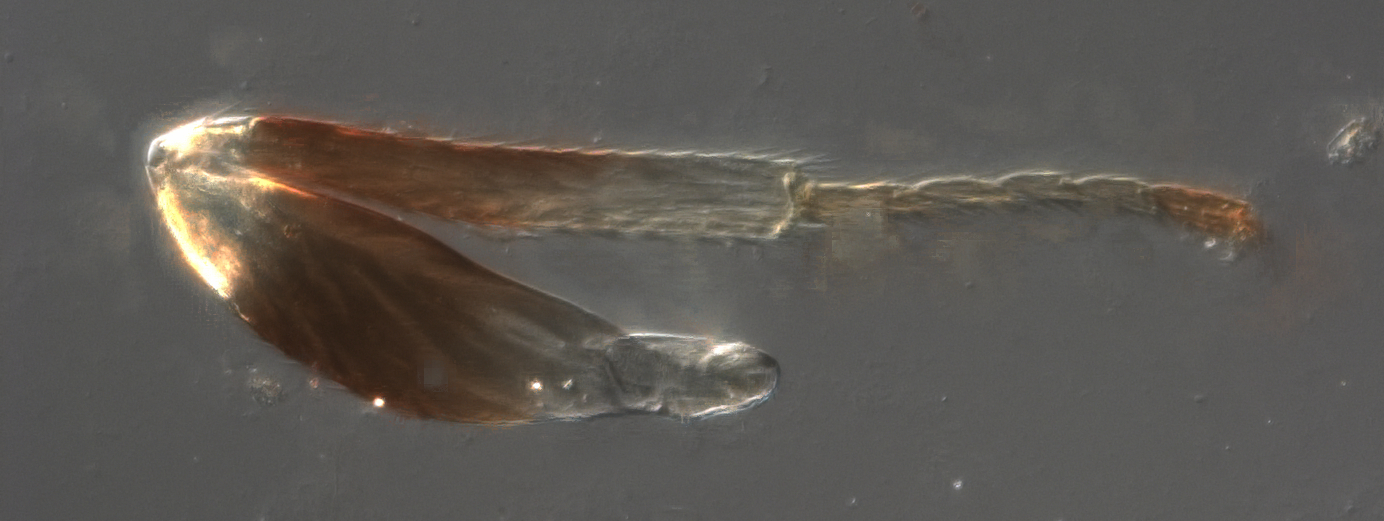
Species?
Azotidae palauensis
